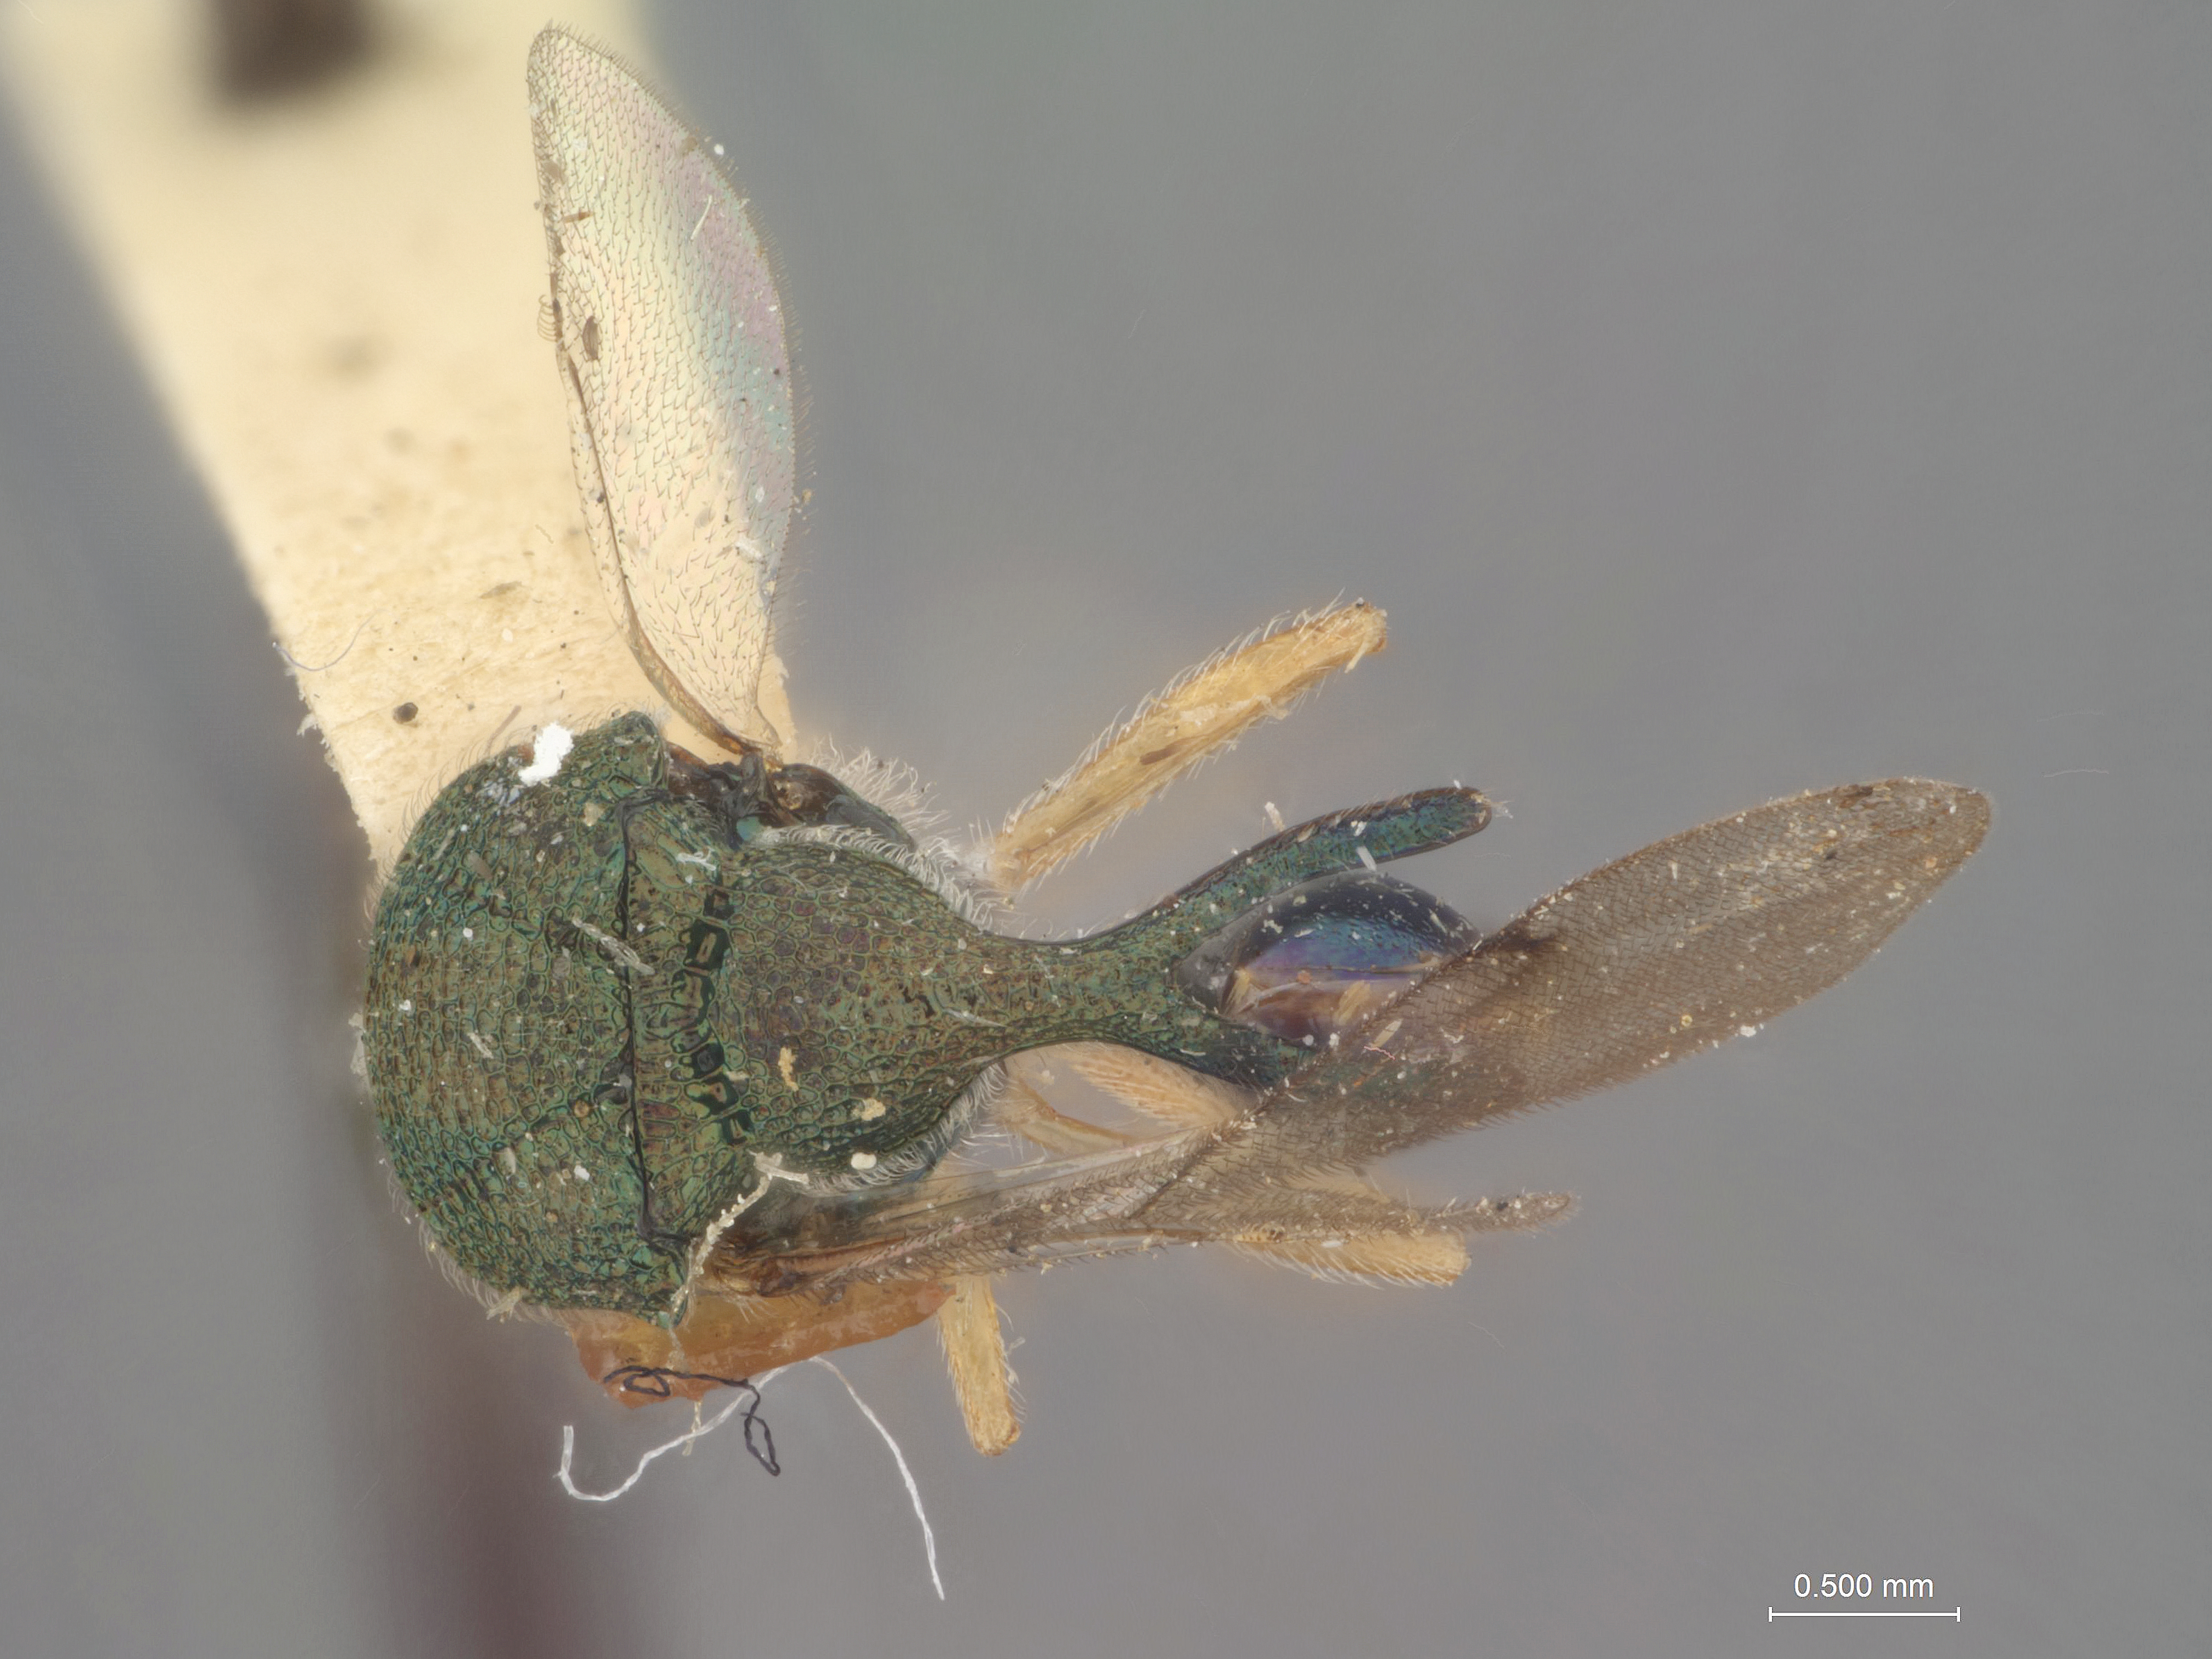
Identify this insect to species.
Kapata foveatella
